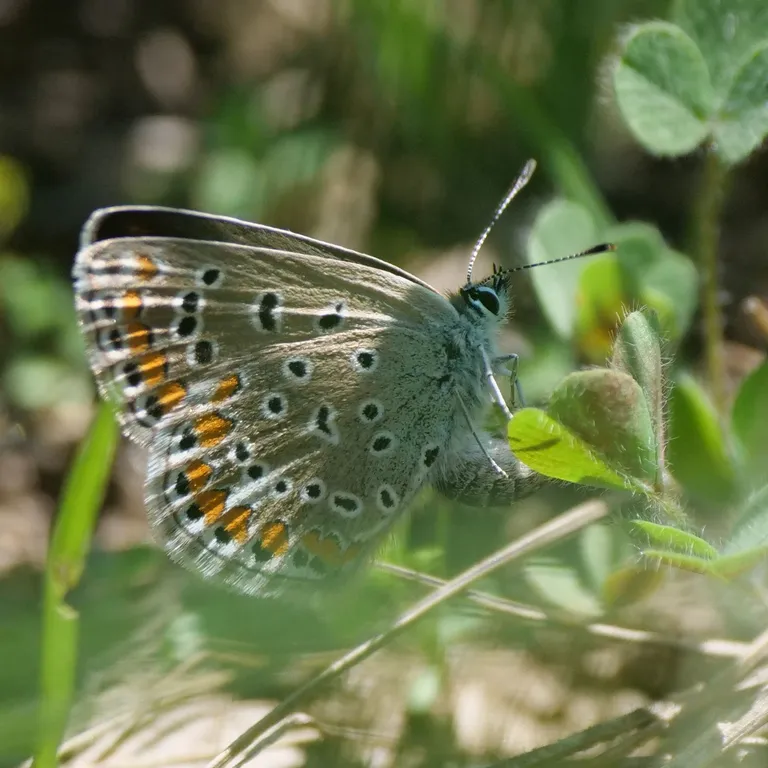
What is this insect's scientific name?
Polyommatus icarus
